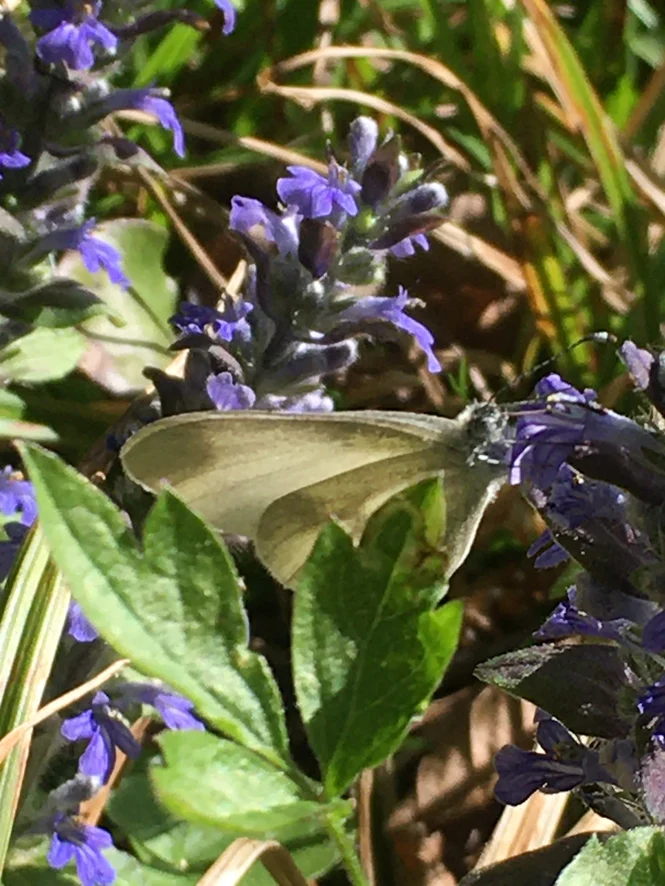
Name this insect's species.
Leptidea sinapis/juvernica
